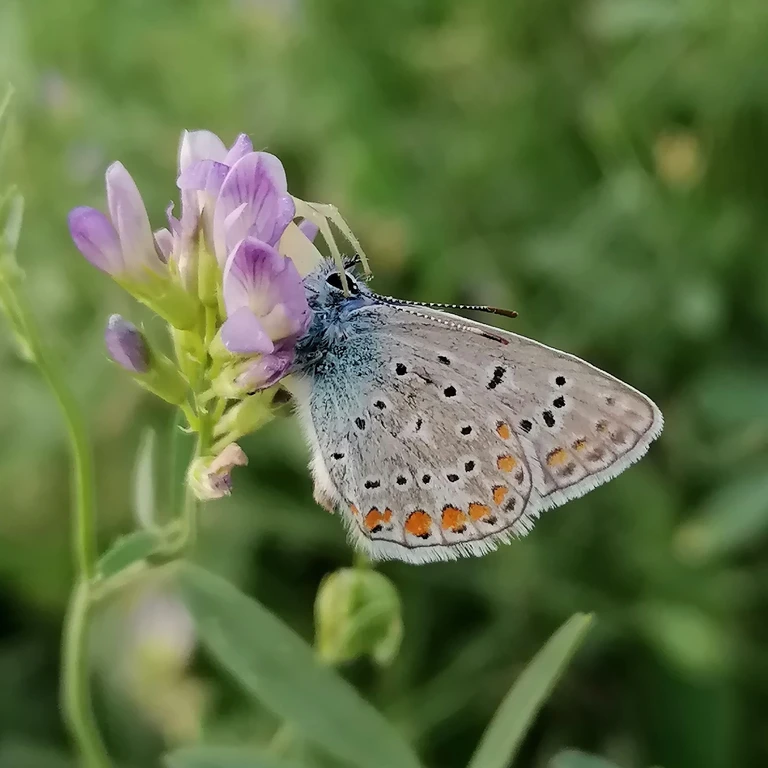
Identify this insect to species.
Polyommatus icarus
